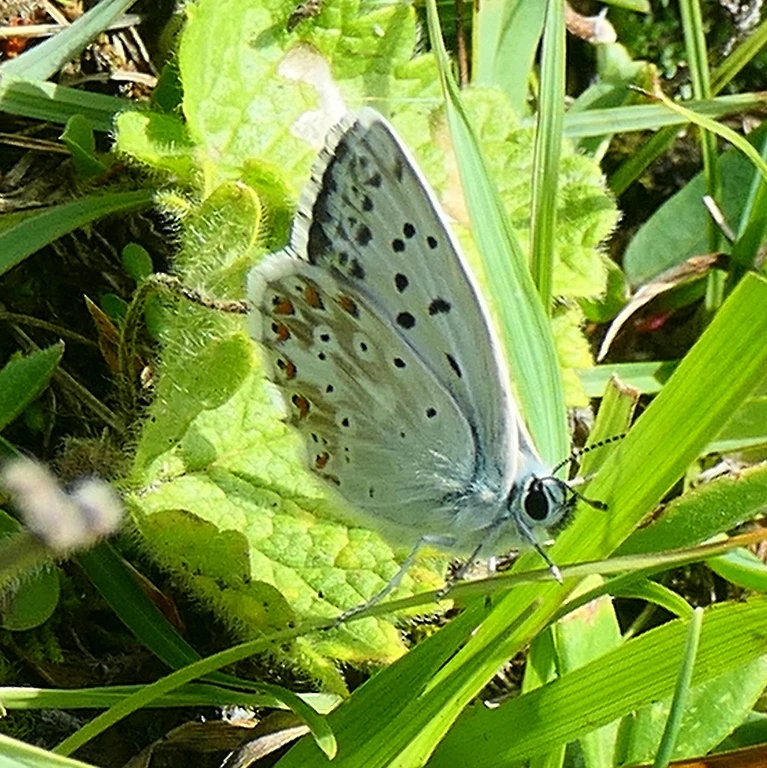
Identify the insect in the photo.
Lysandra coridon
